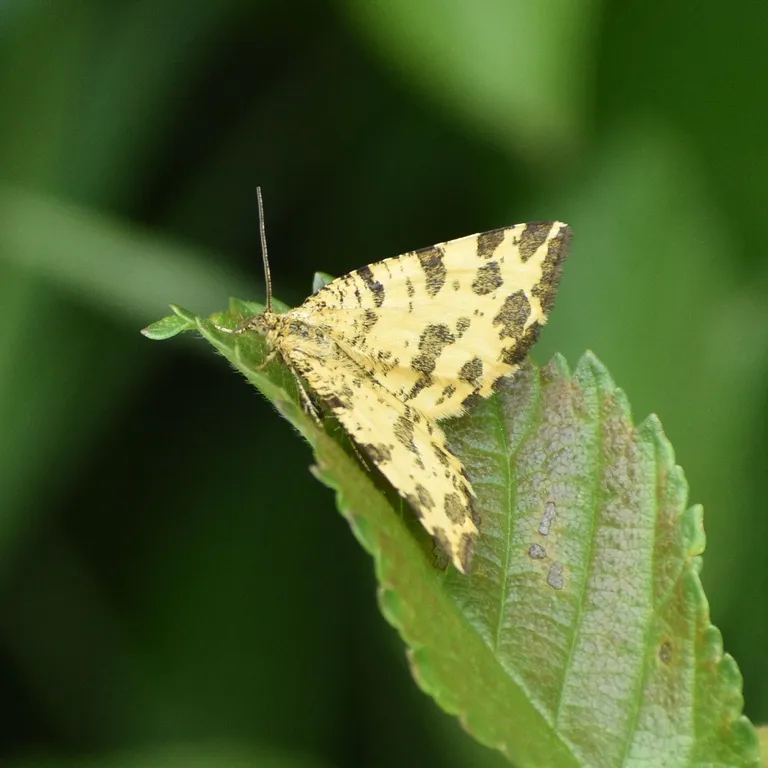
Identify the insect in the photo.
Pseudopanthera macularia
